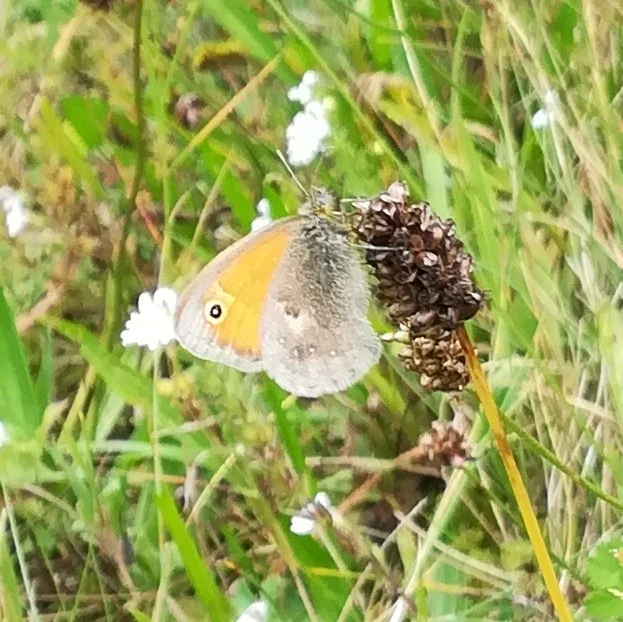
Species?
Coenonympha pamphilus
